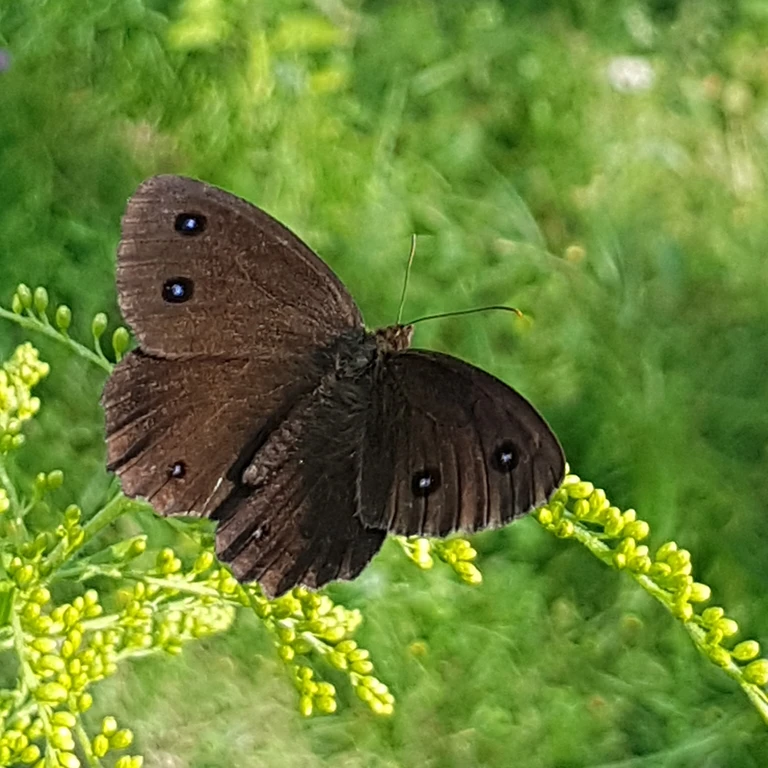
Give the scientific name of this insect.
Minois dryas
